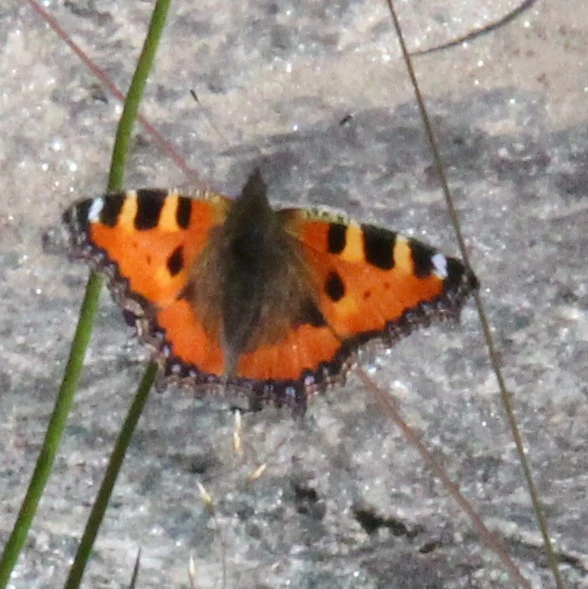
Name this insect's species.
Aglais urticae
